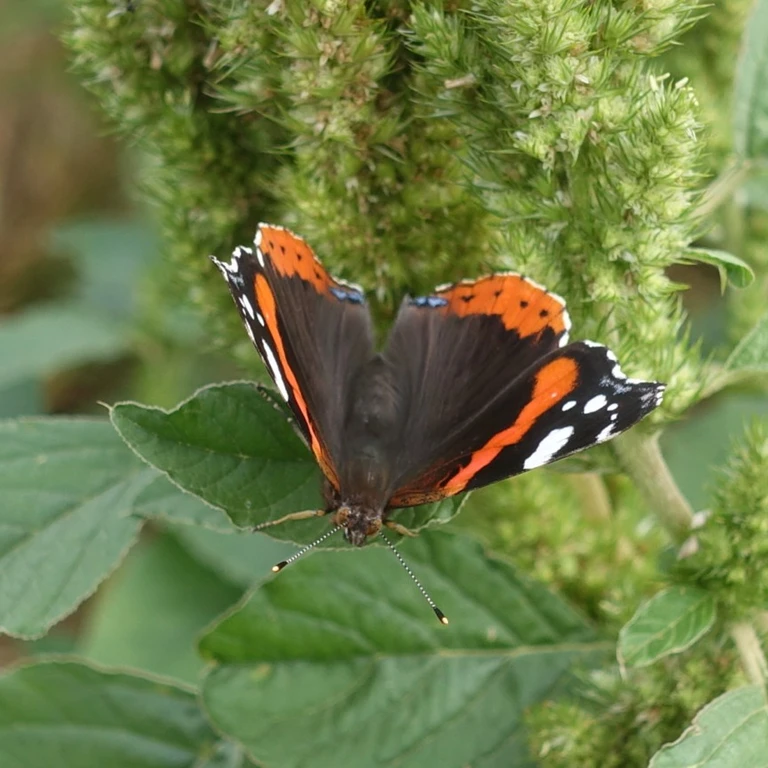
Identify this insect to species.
Vanessa atalanta
